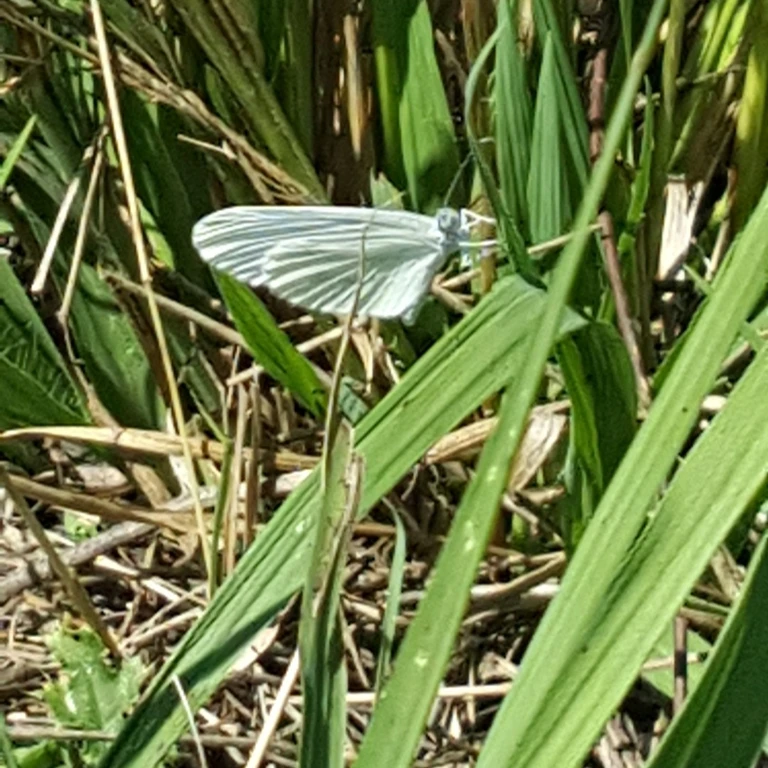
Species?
Leptidea sinapis/juvernica
